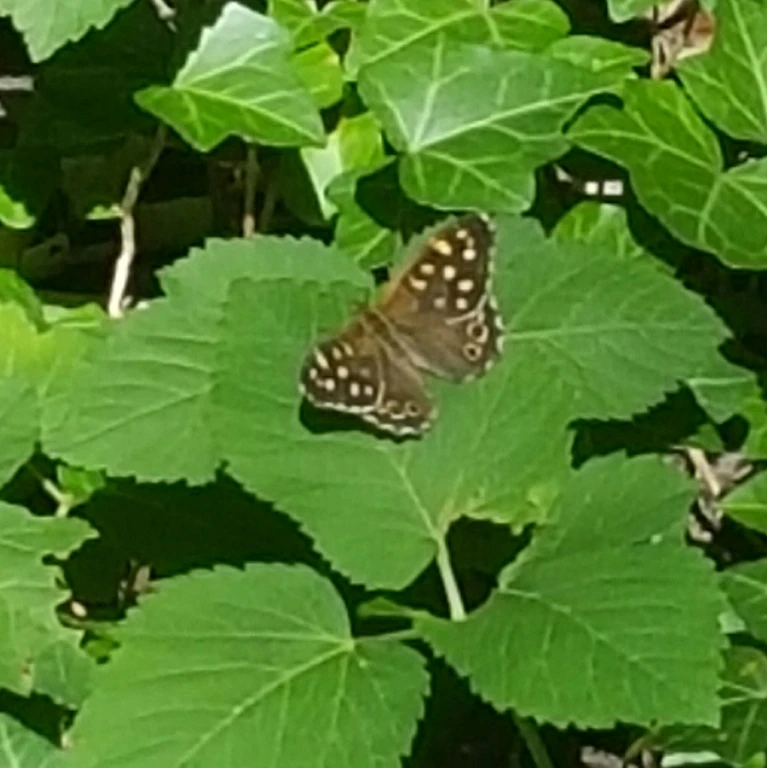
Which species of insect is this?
Pararge aegeria
